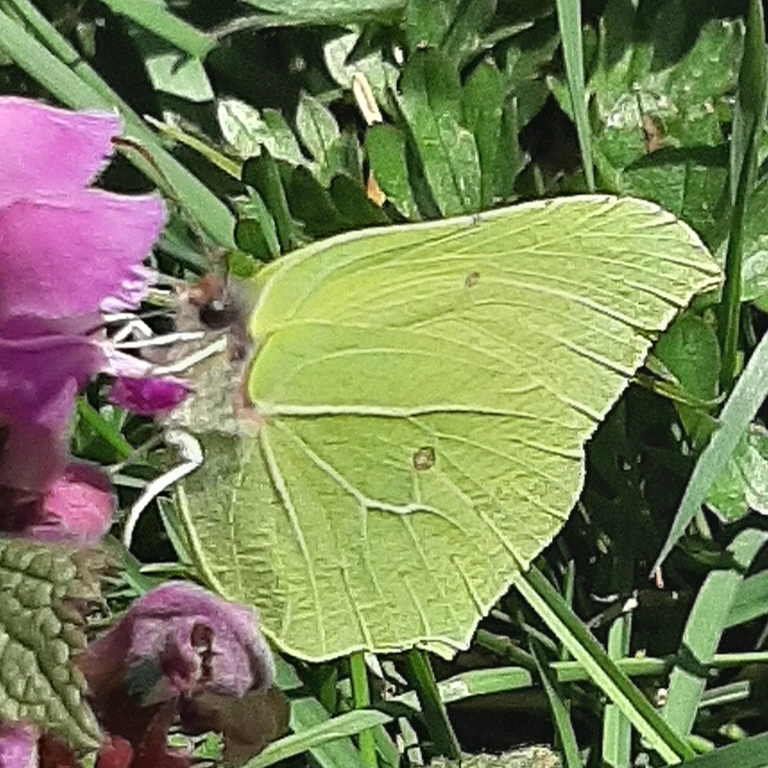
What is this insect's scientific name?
Gonepteryx rhamni
